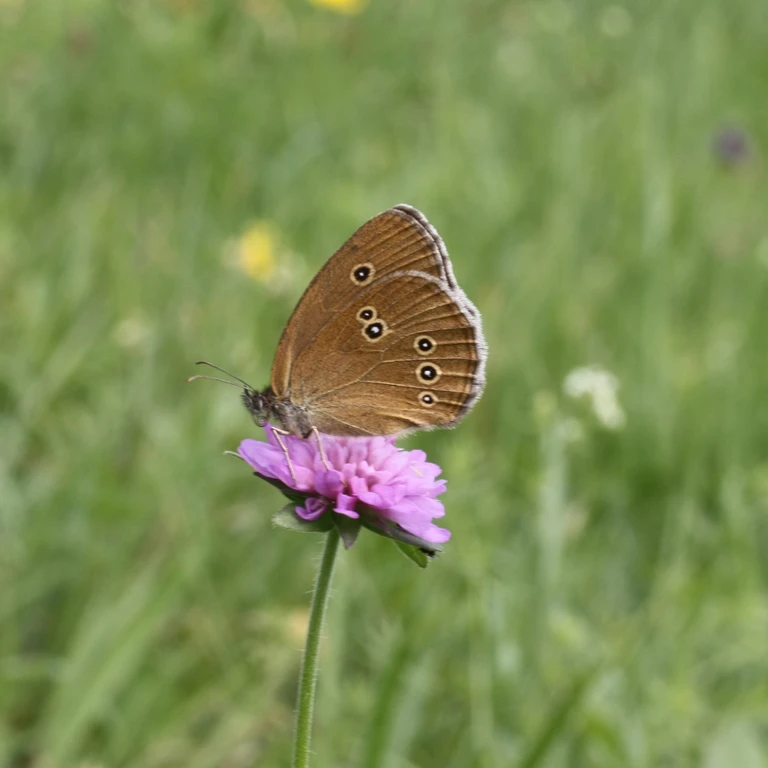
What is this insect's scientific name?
Aphantopus hyperantus
